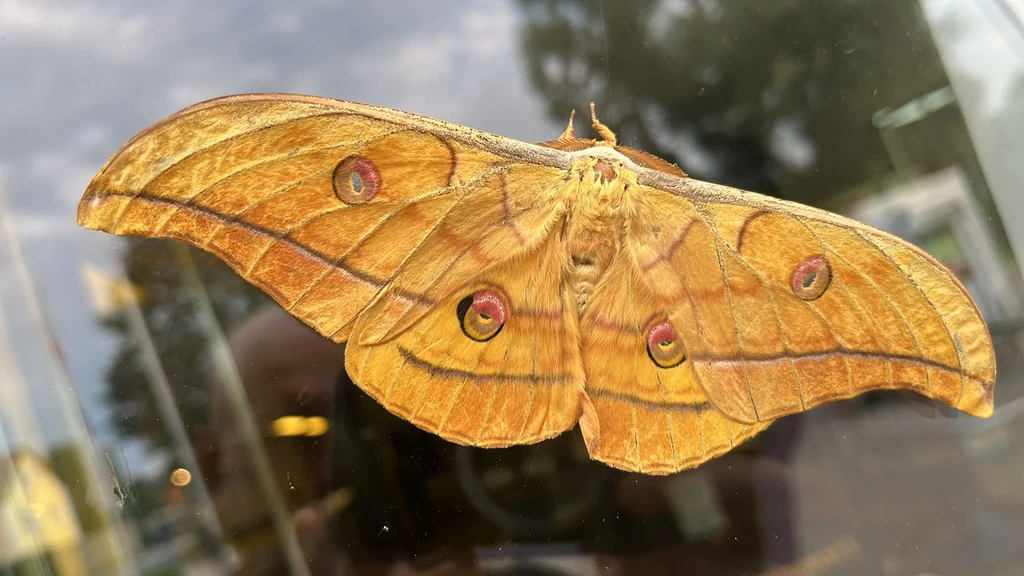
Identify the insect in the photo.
Antheraea yamamai
